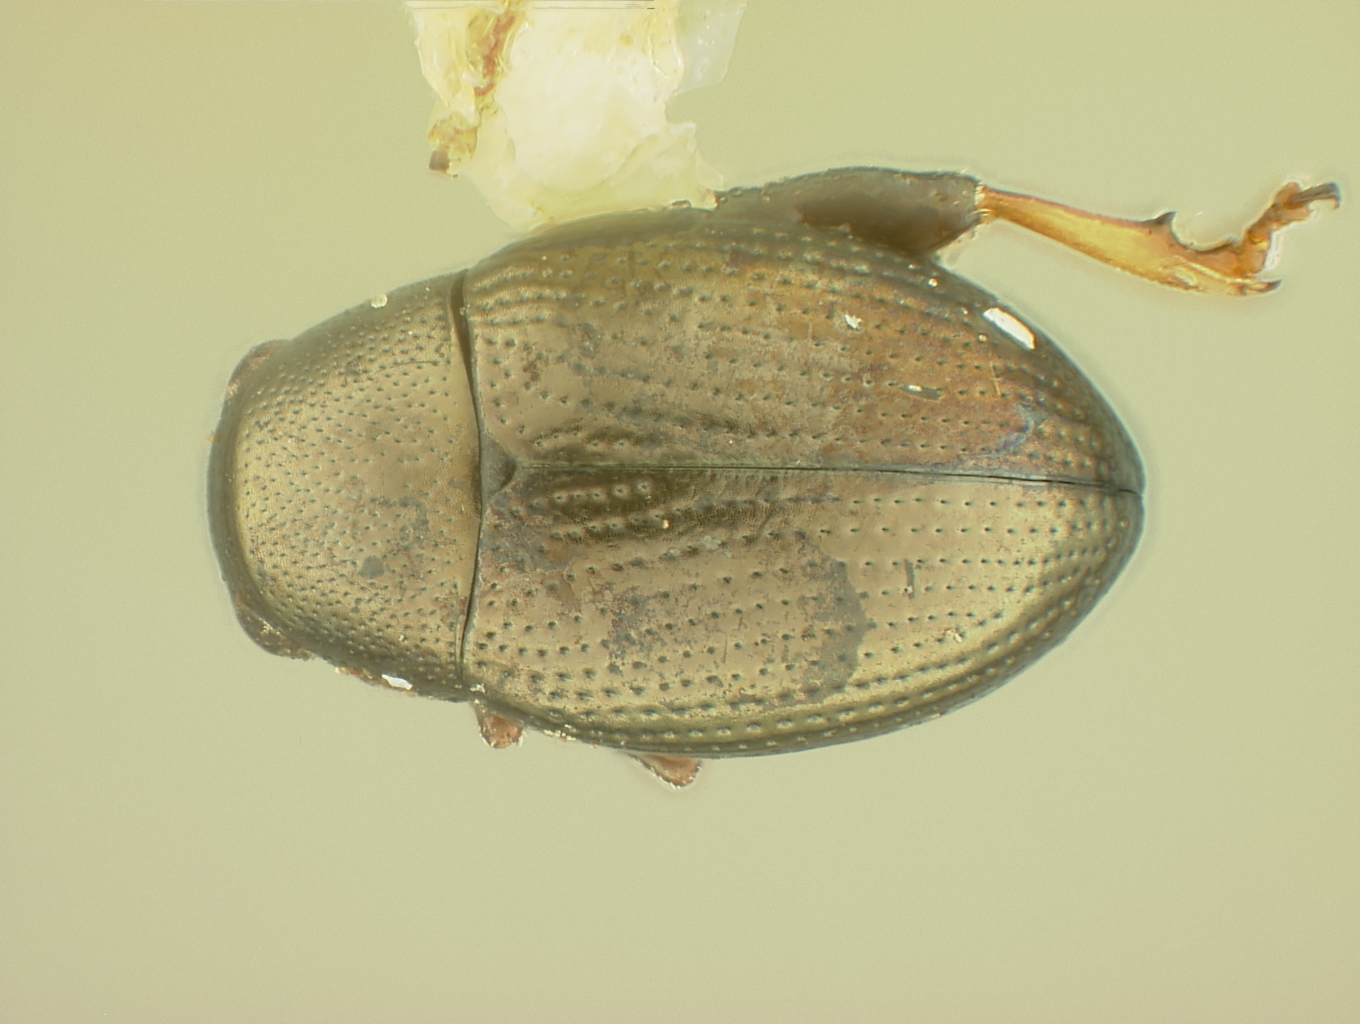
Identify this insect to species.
Chaetocnema fuscata
